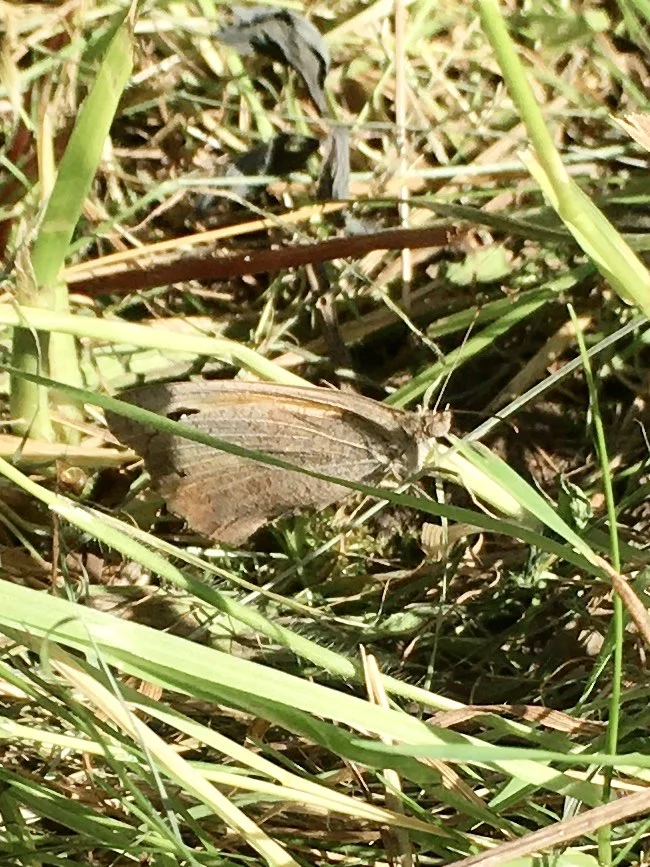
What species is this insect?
Maniola jurtina
